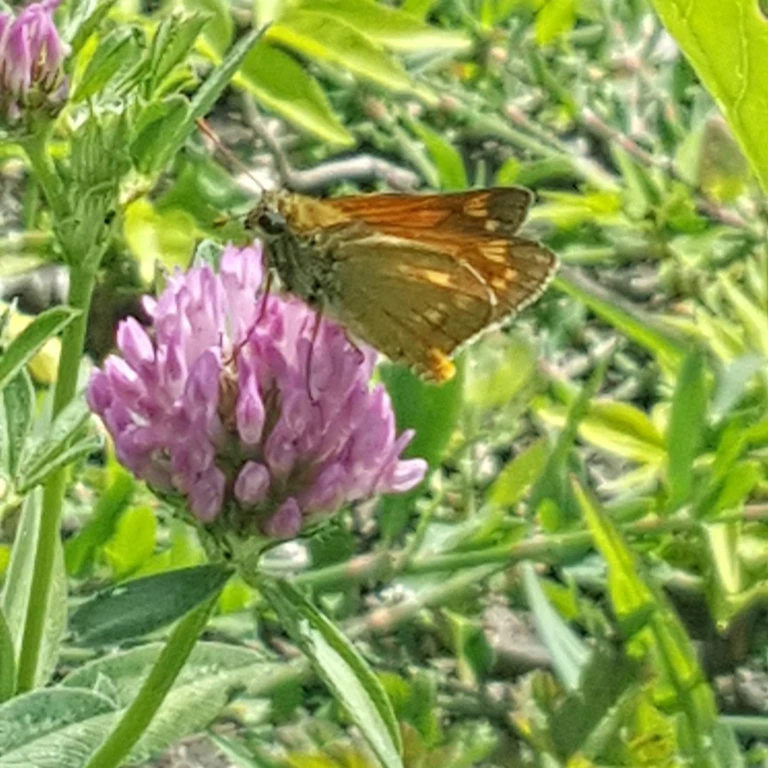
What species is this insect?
Ochlodes sylvanus (also Ochlodes venata)
